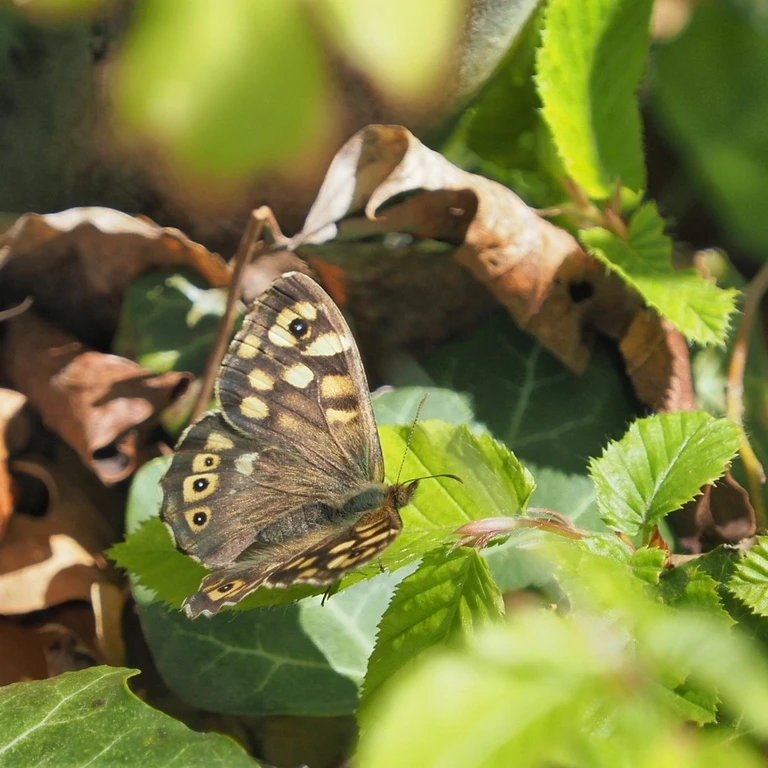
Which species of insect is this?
Pararge aegeria
